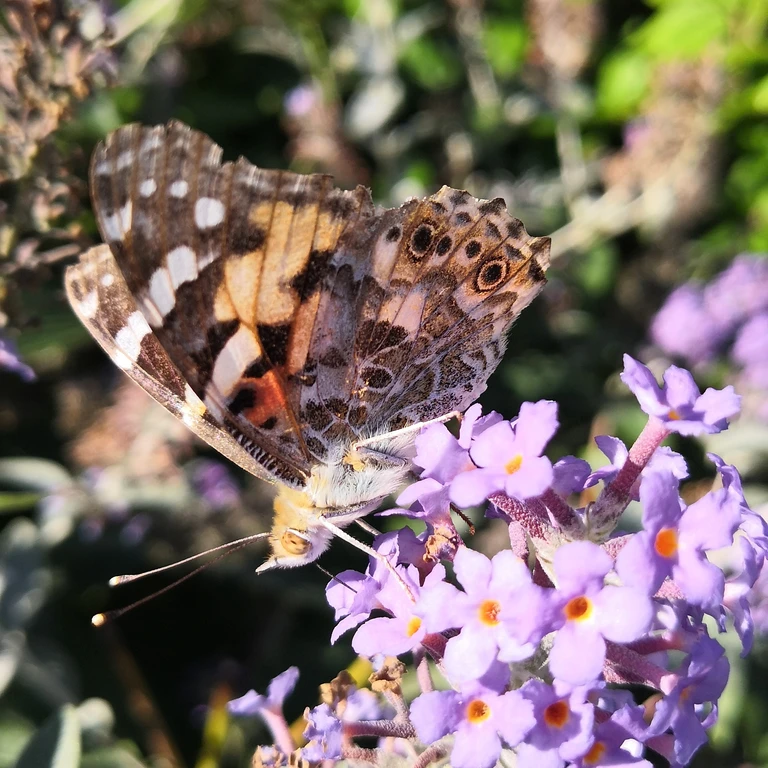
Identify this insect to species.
Vanessa cardui
